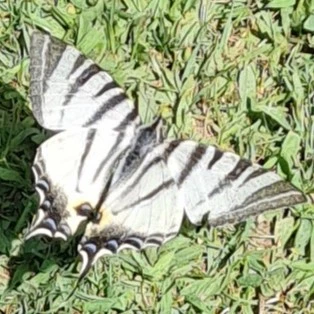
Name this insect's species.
Iphiclides podalirius
